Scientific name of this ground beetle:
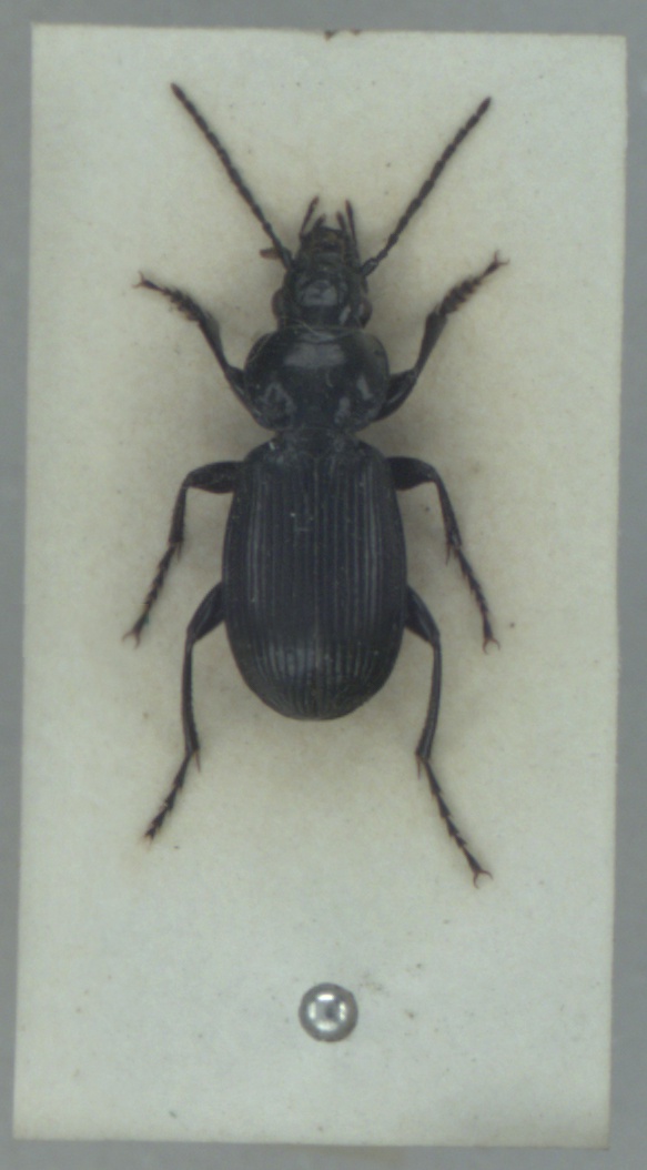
Pterostichus aethiops
